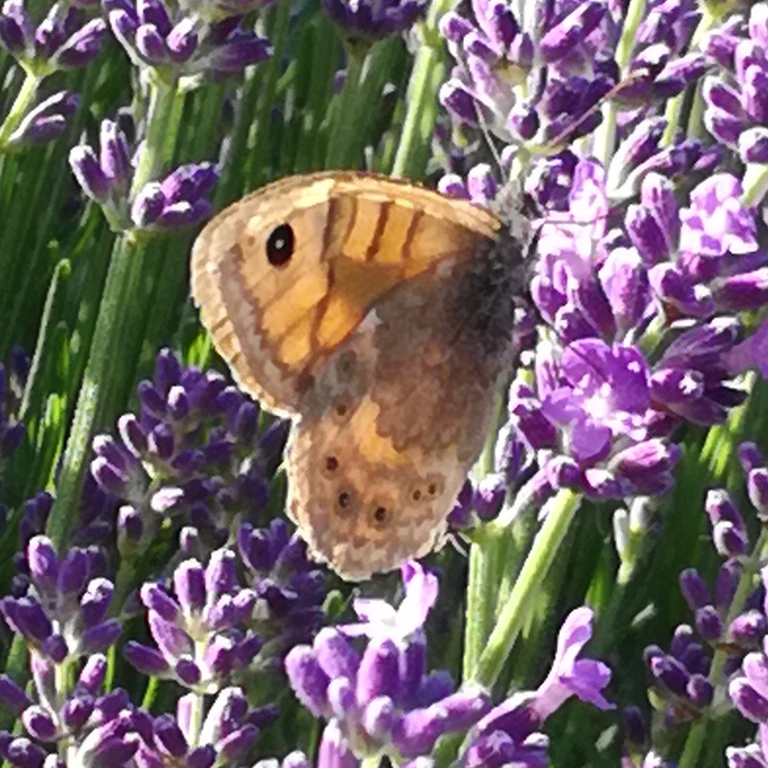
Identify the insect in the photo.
Lasiommata megera (also Pararge megera)
